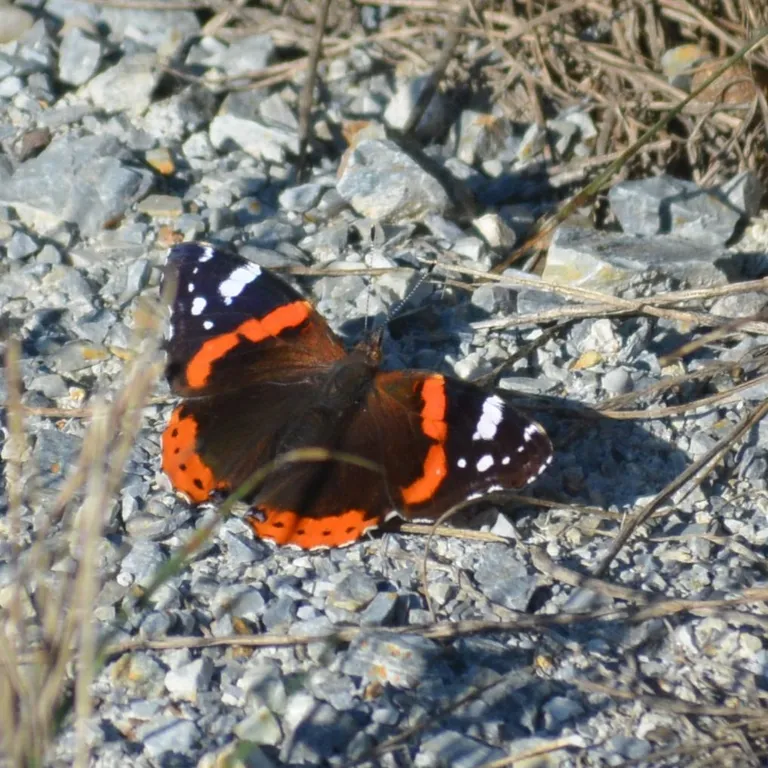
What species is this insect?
Vanessa atalanta
